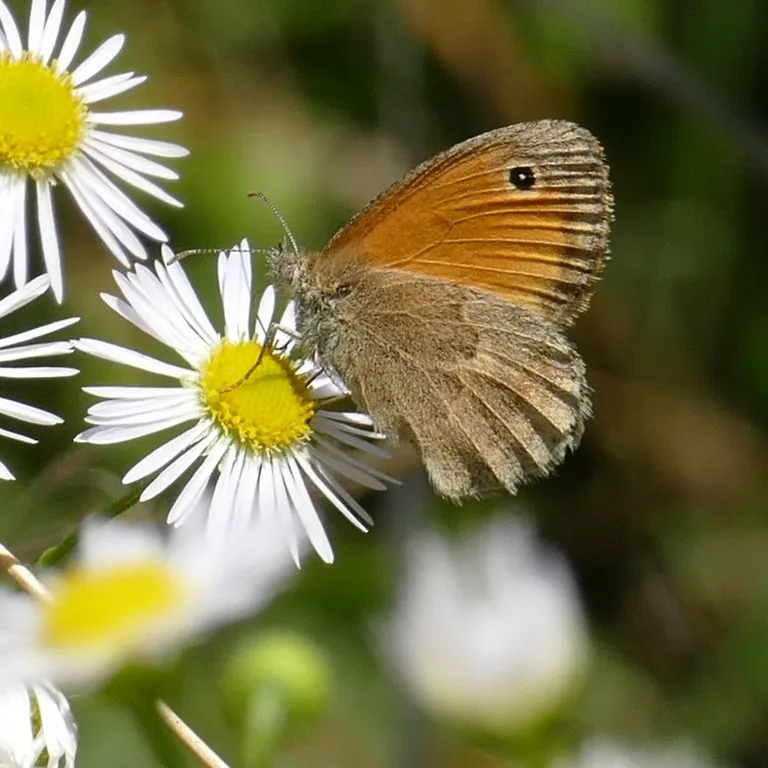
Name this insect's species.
Coenonympha pamphilus
